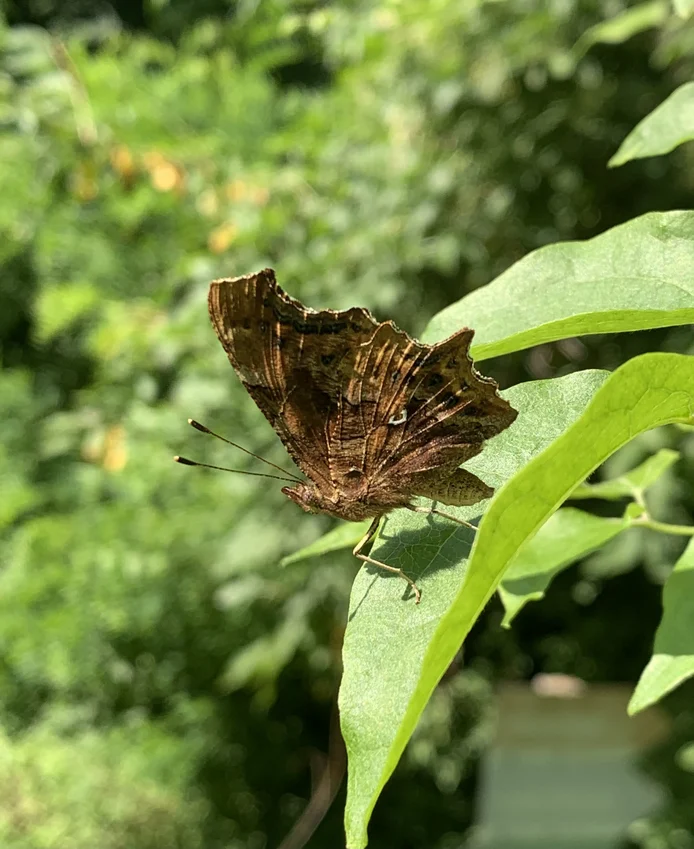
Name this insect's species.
Polygonia c-album
